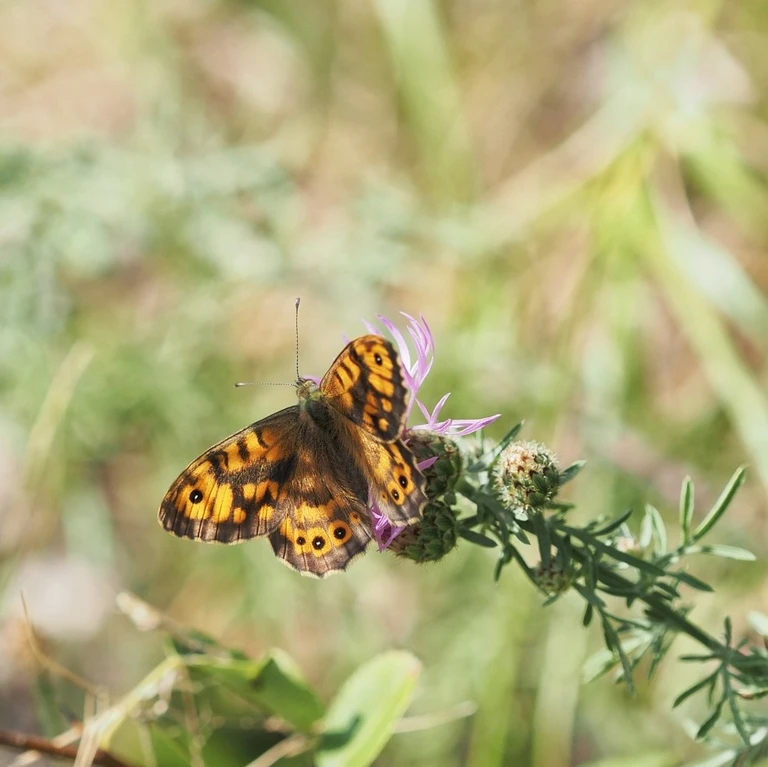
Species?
Lasiommata megera (also Pararge megera)
